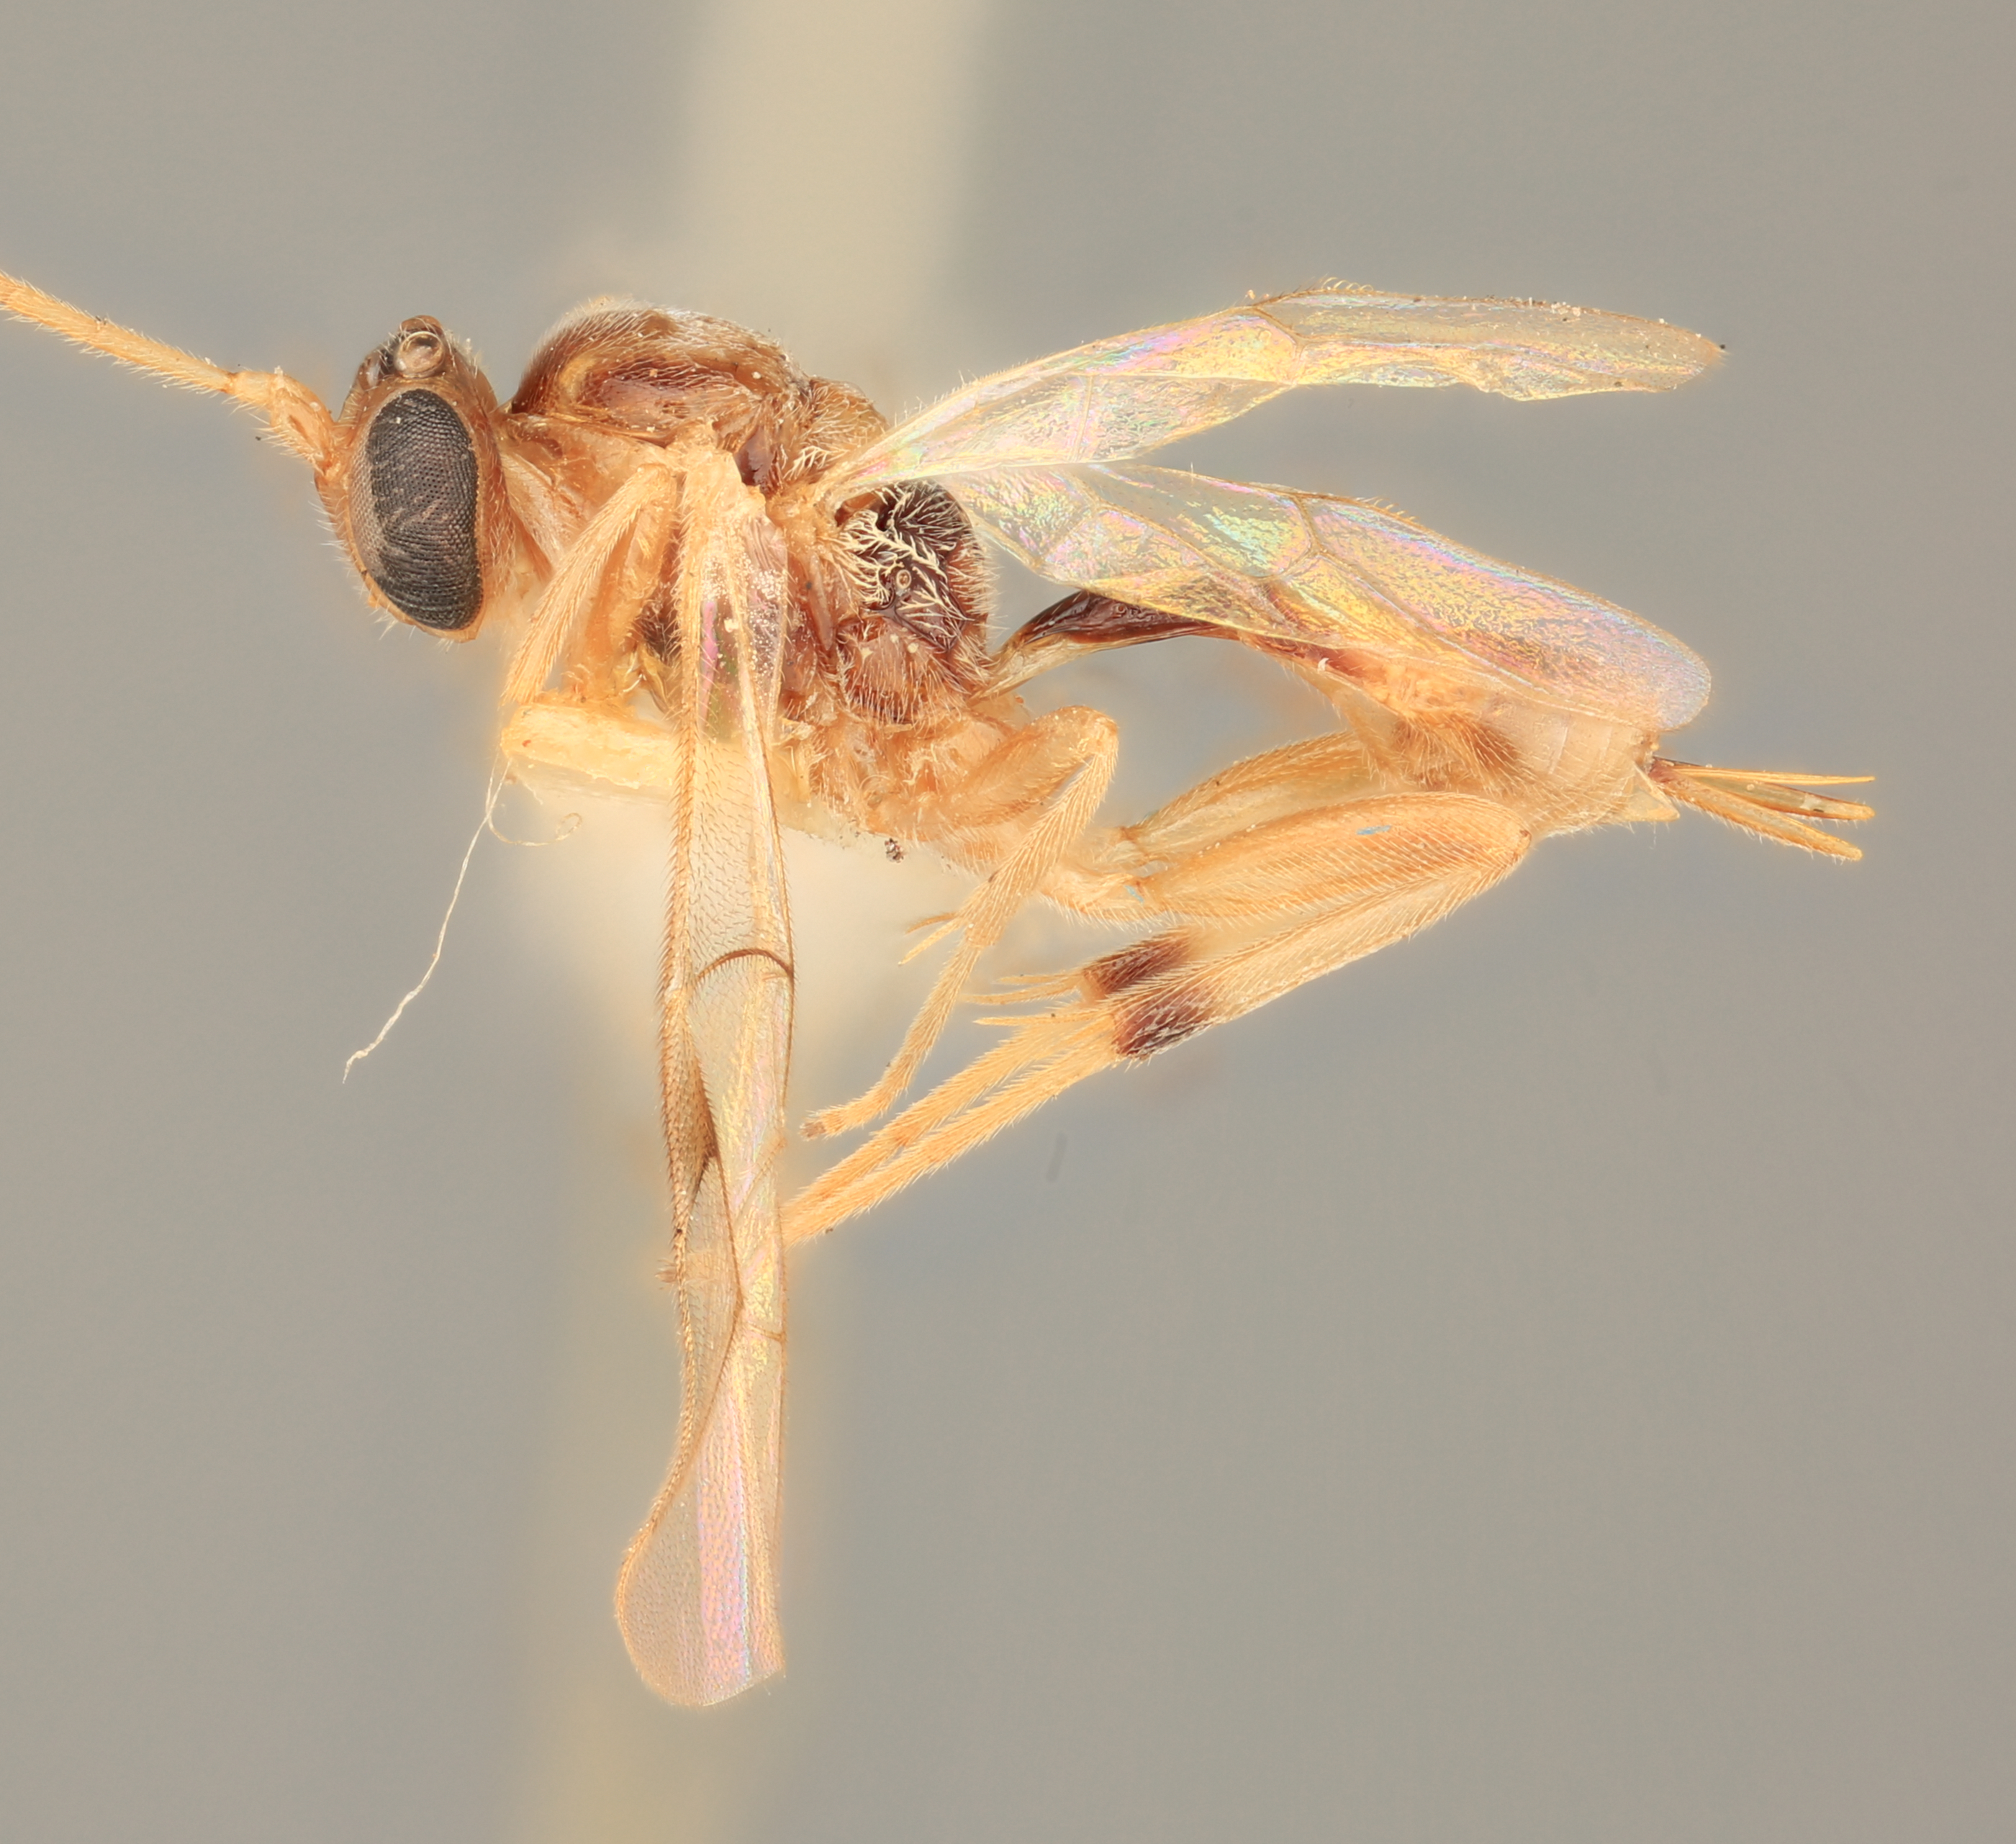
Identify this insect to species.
Zamesochorus orientalis
